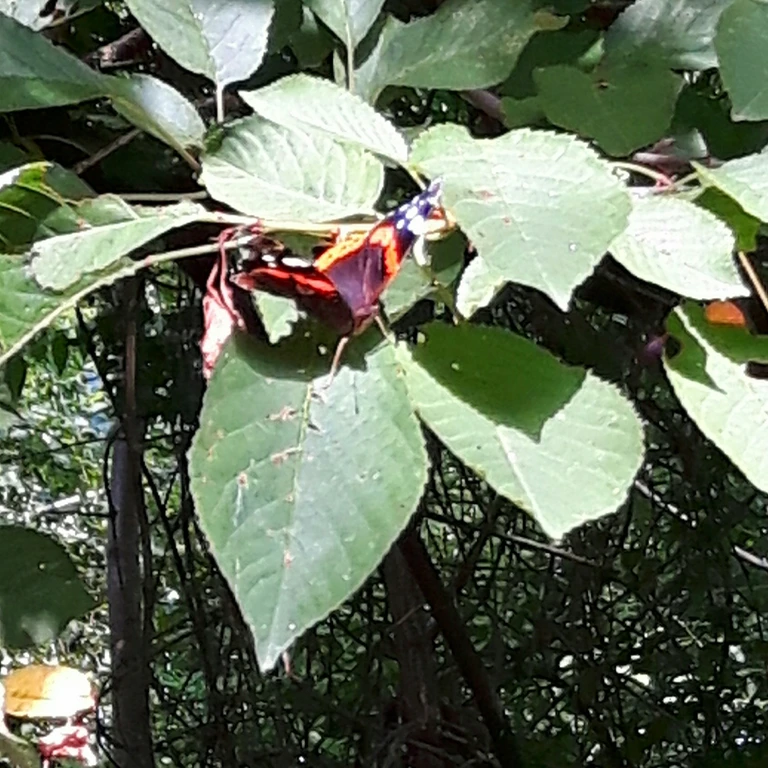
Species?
Vanessa atalanta
